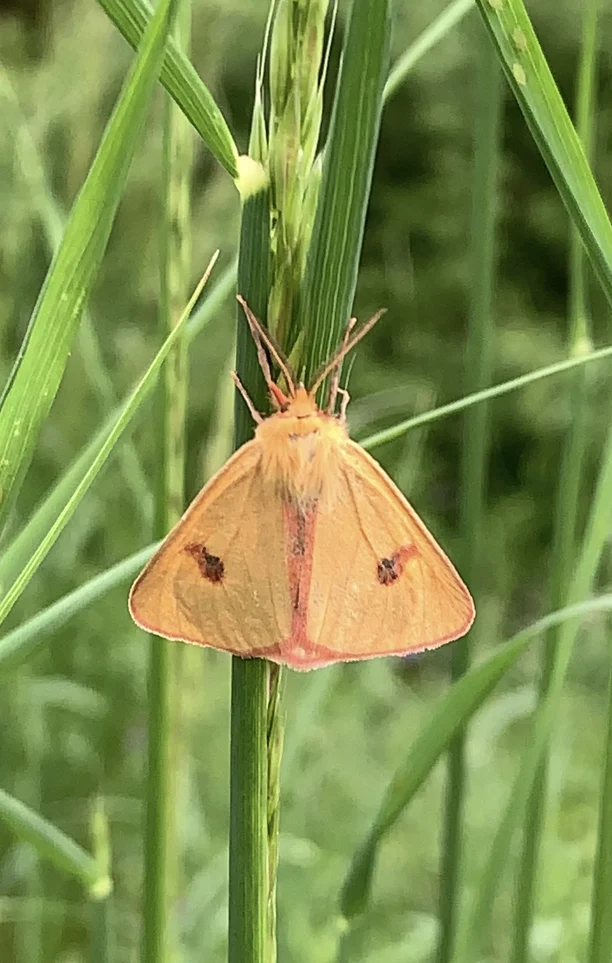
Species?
Diacrisia sannio
